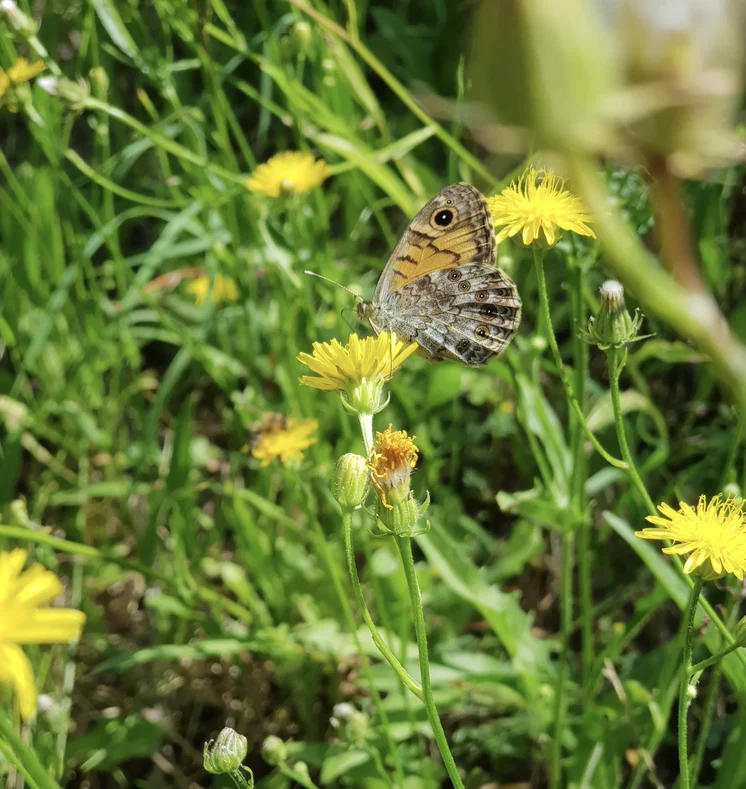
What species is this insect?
Lasiommata megera (also Pararge megera)
